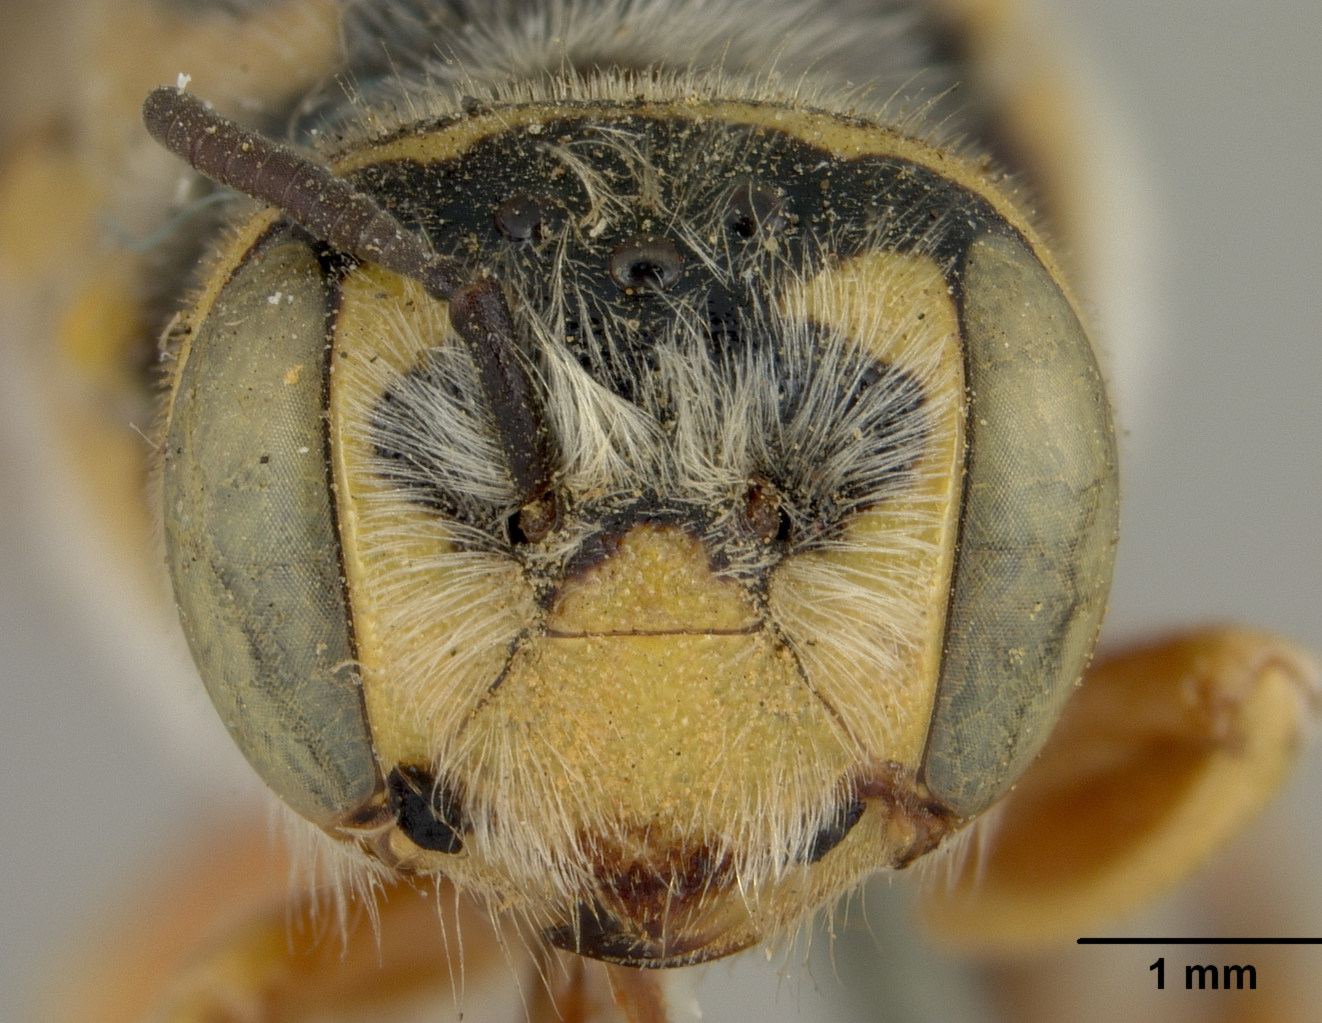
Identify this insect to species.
Anthidium larreae
